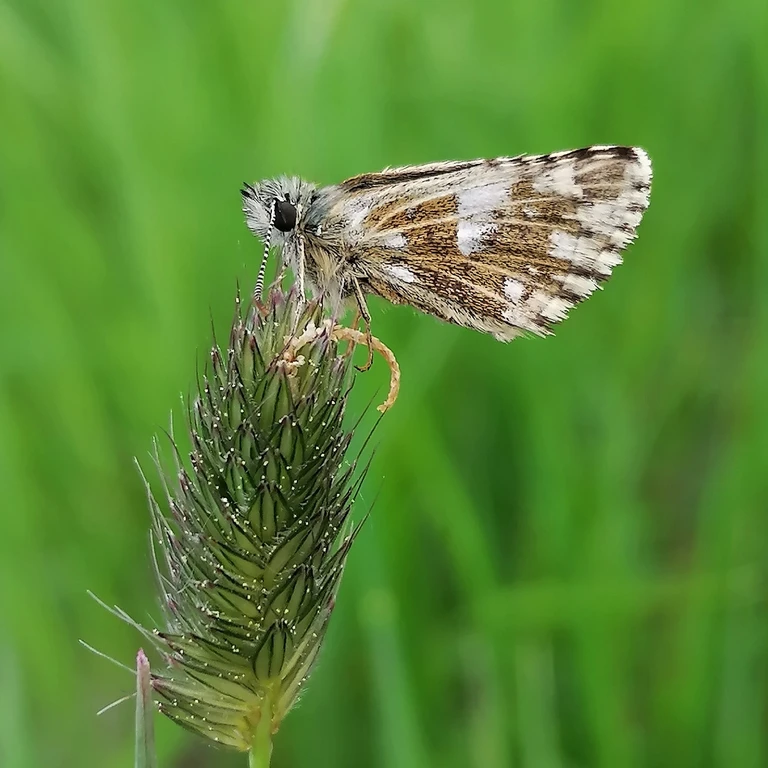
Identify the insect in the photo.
Pyrgus malvae
